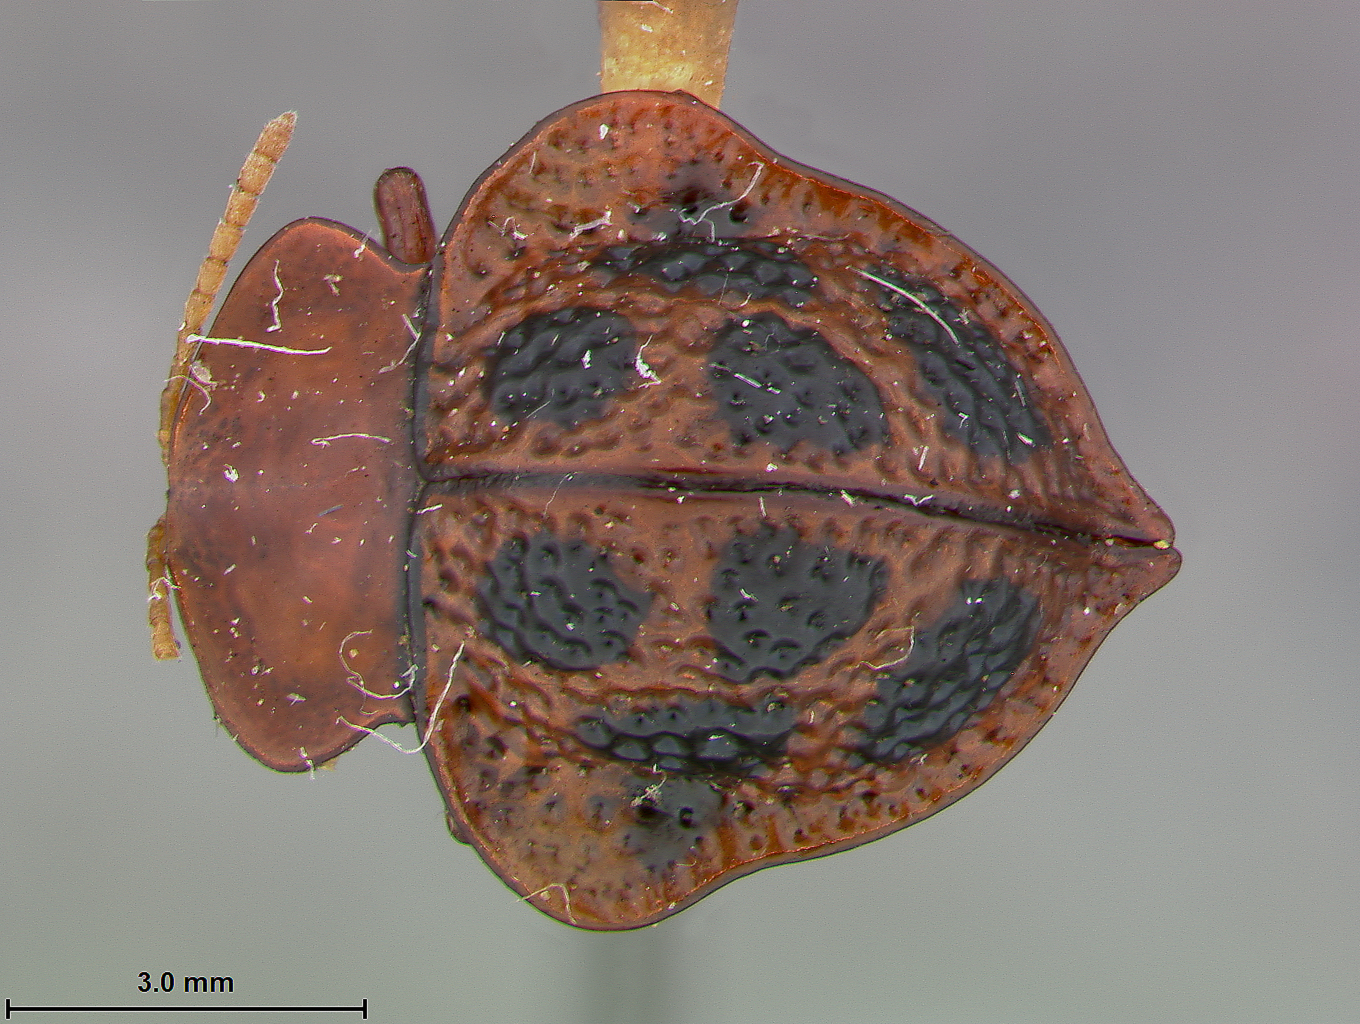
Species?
Elytrogona gemmata
